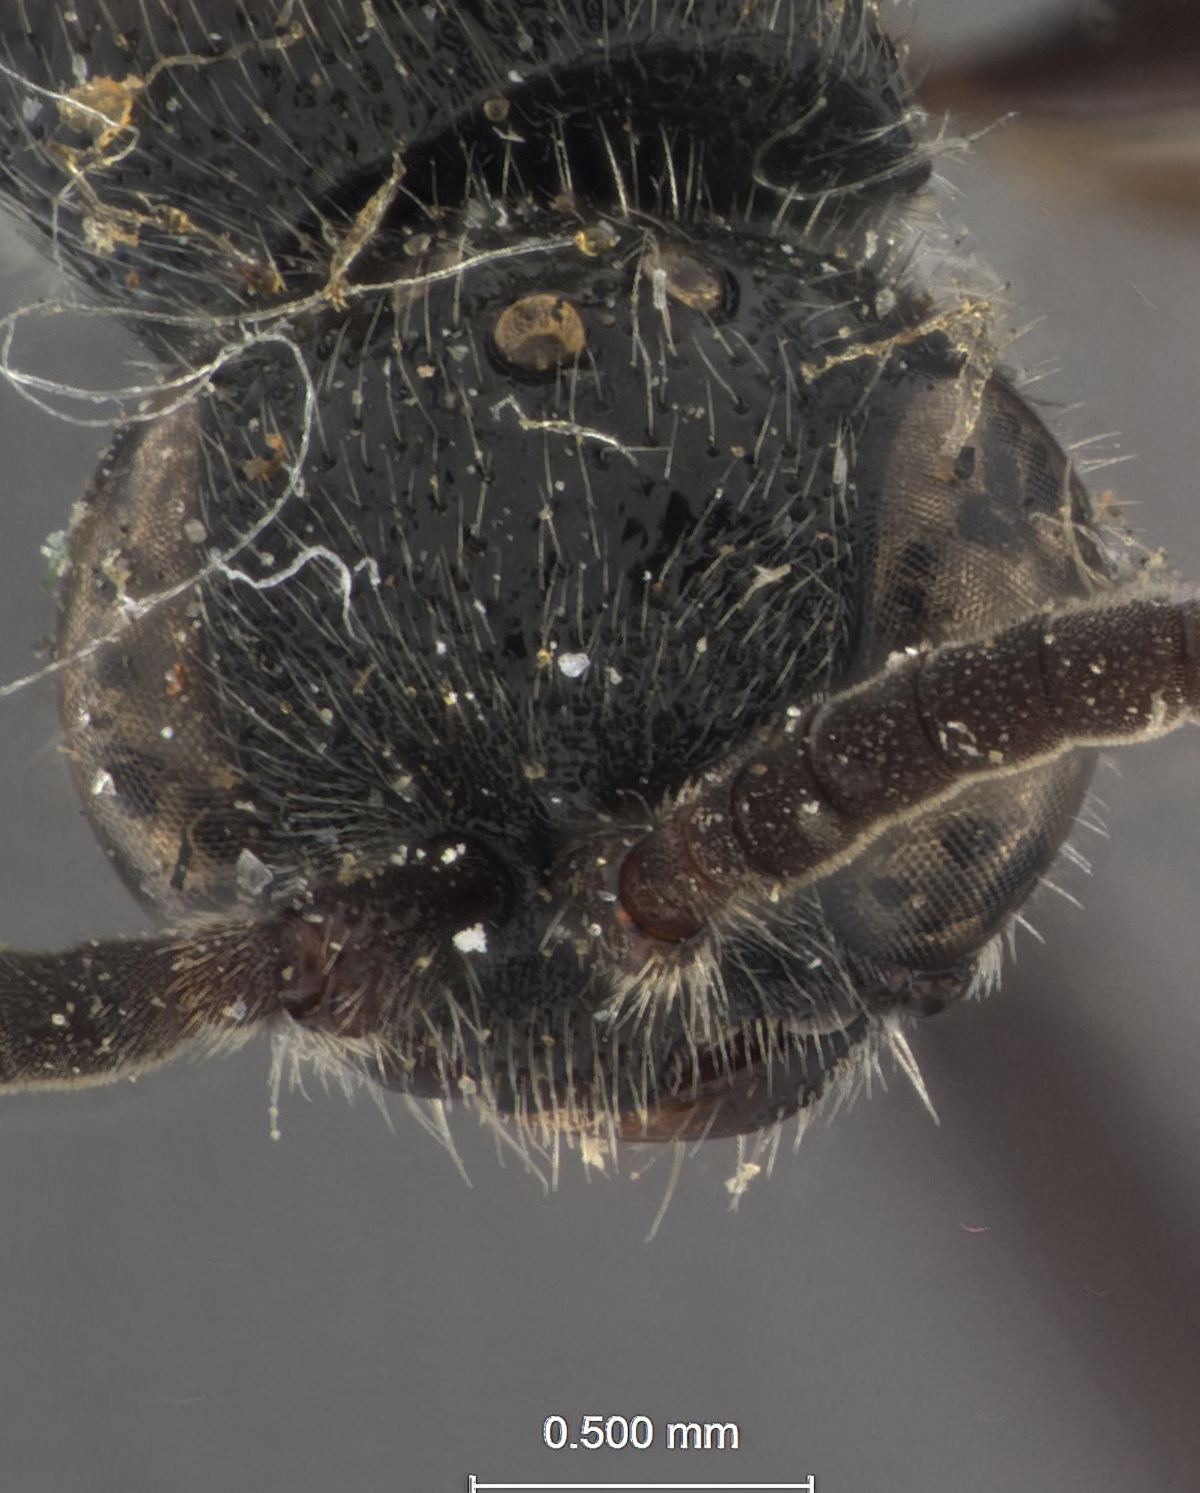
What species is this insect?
Tiphia waldeni
